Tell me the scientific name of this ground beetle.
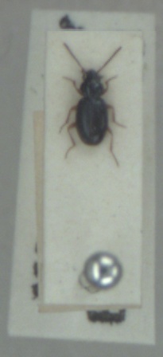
Bembidion gilvipes
